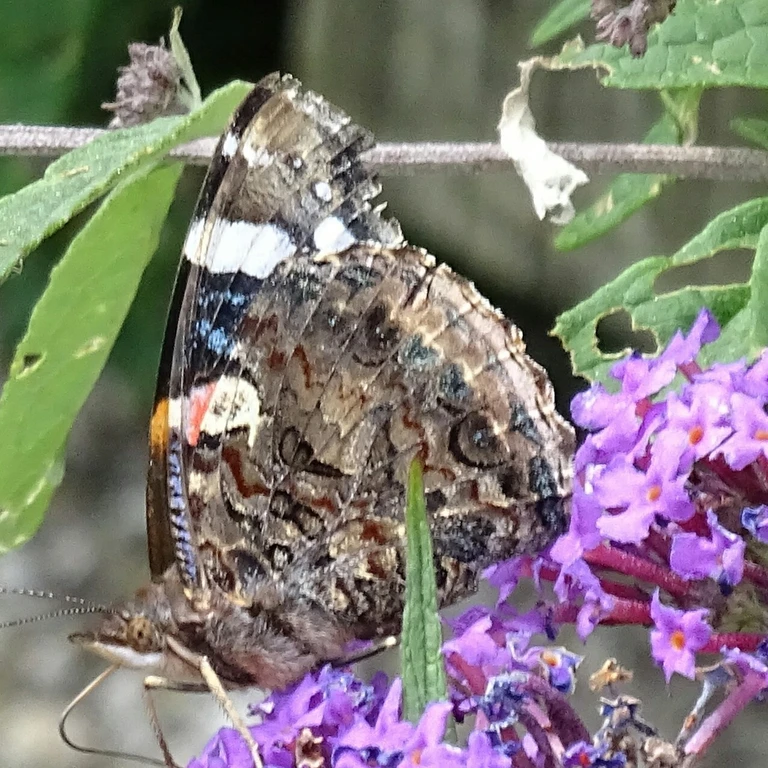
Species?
Vanessa atalanta
